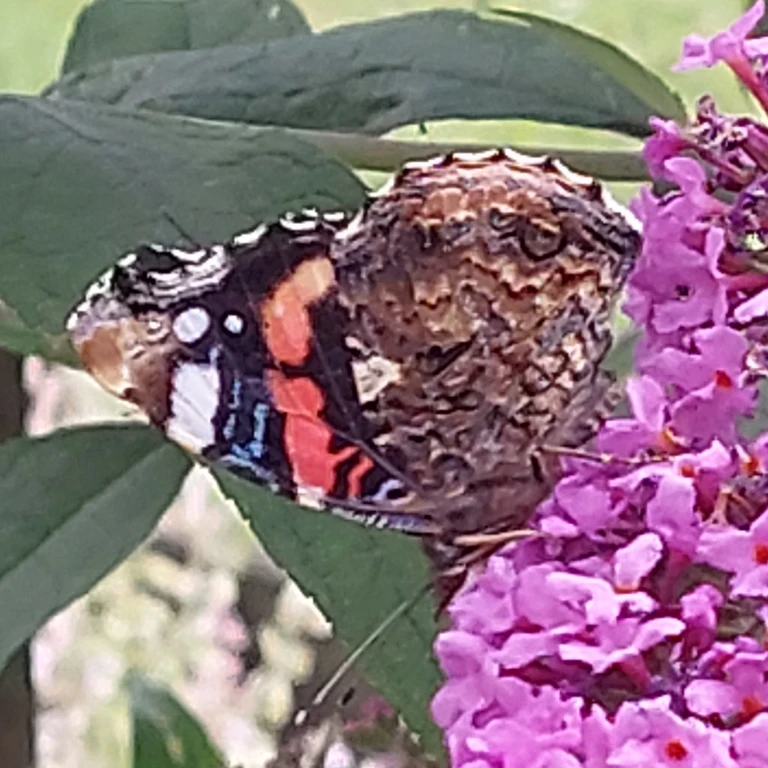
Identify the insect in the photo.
Vanessa atalanta
